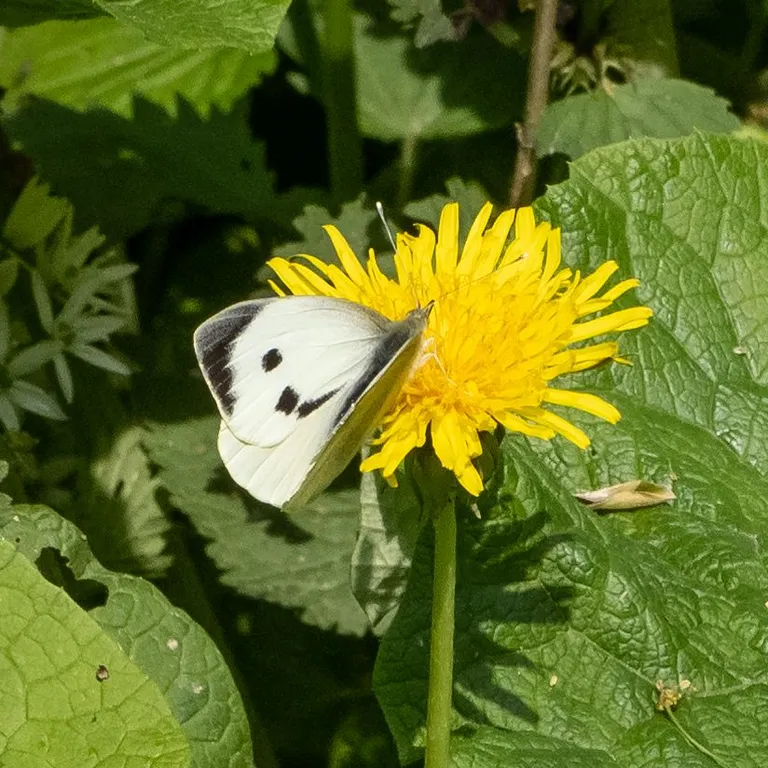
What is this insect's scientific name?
Pieris brassicae
